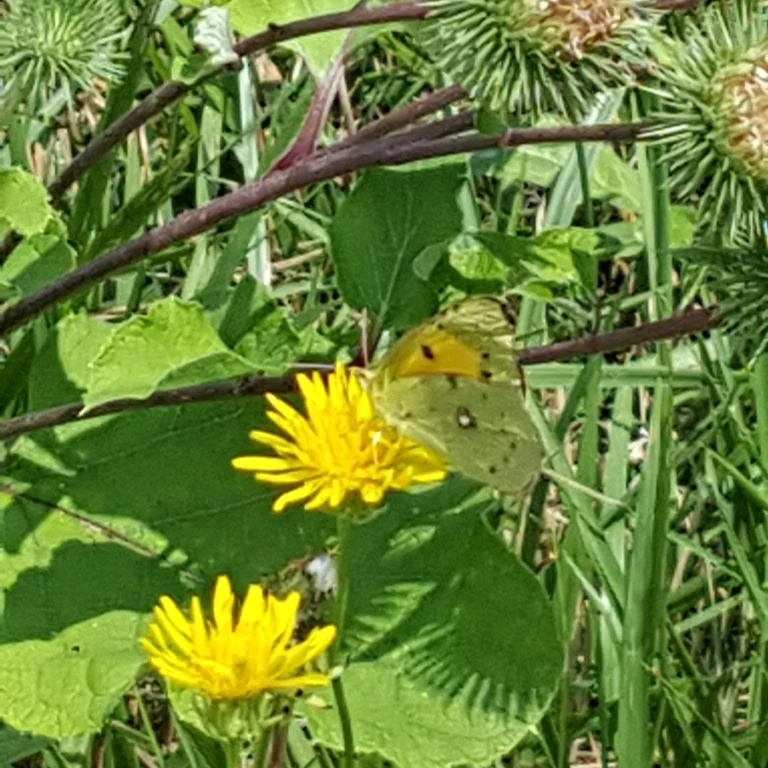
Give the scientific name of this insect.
Colias croceus
